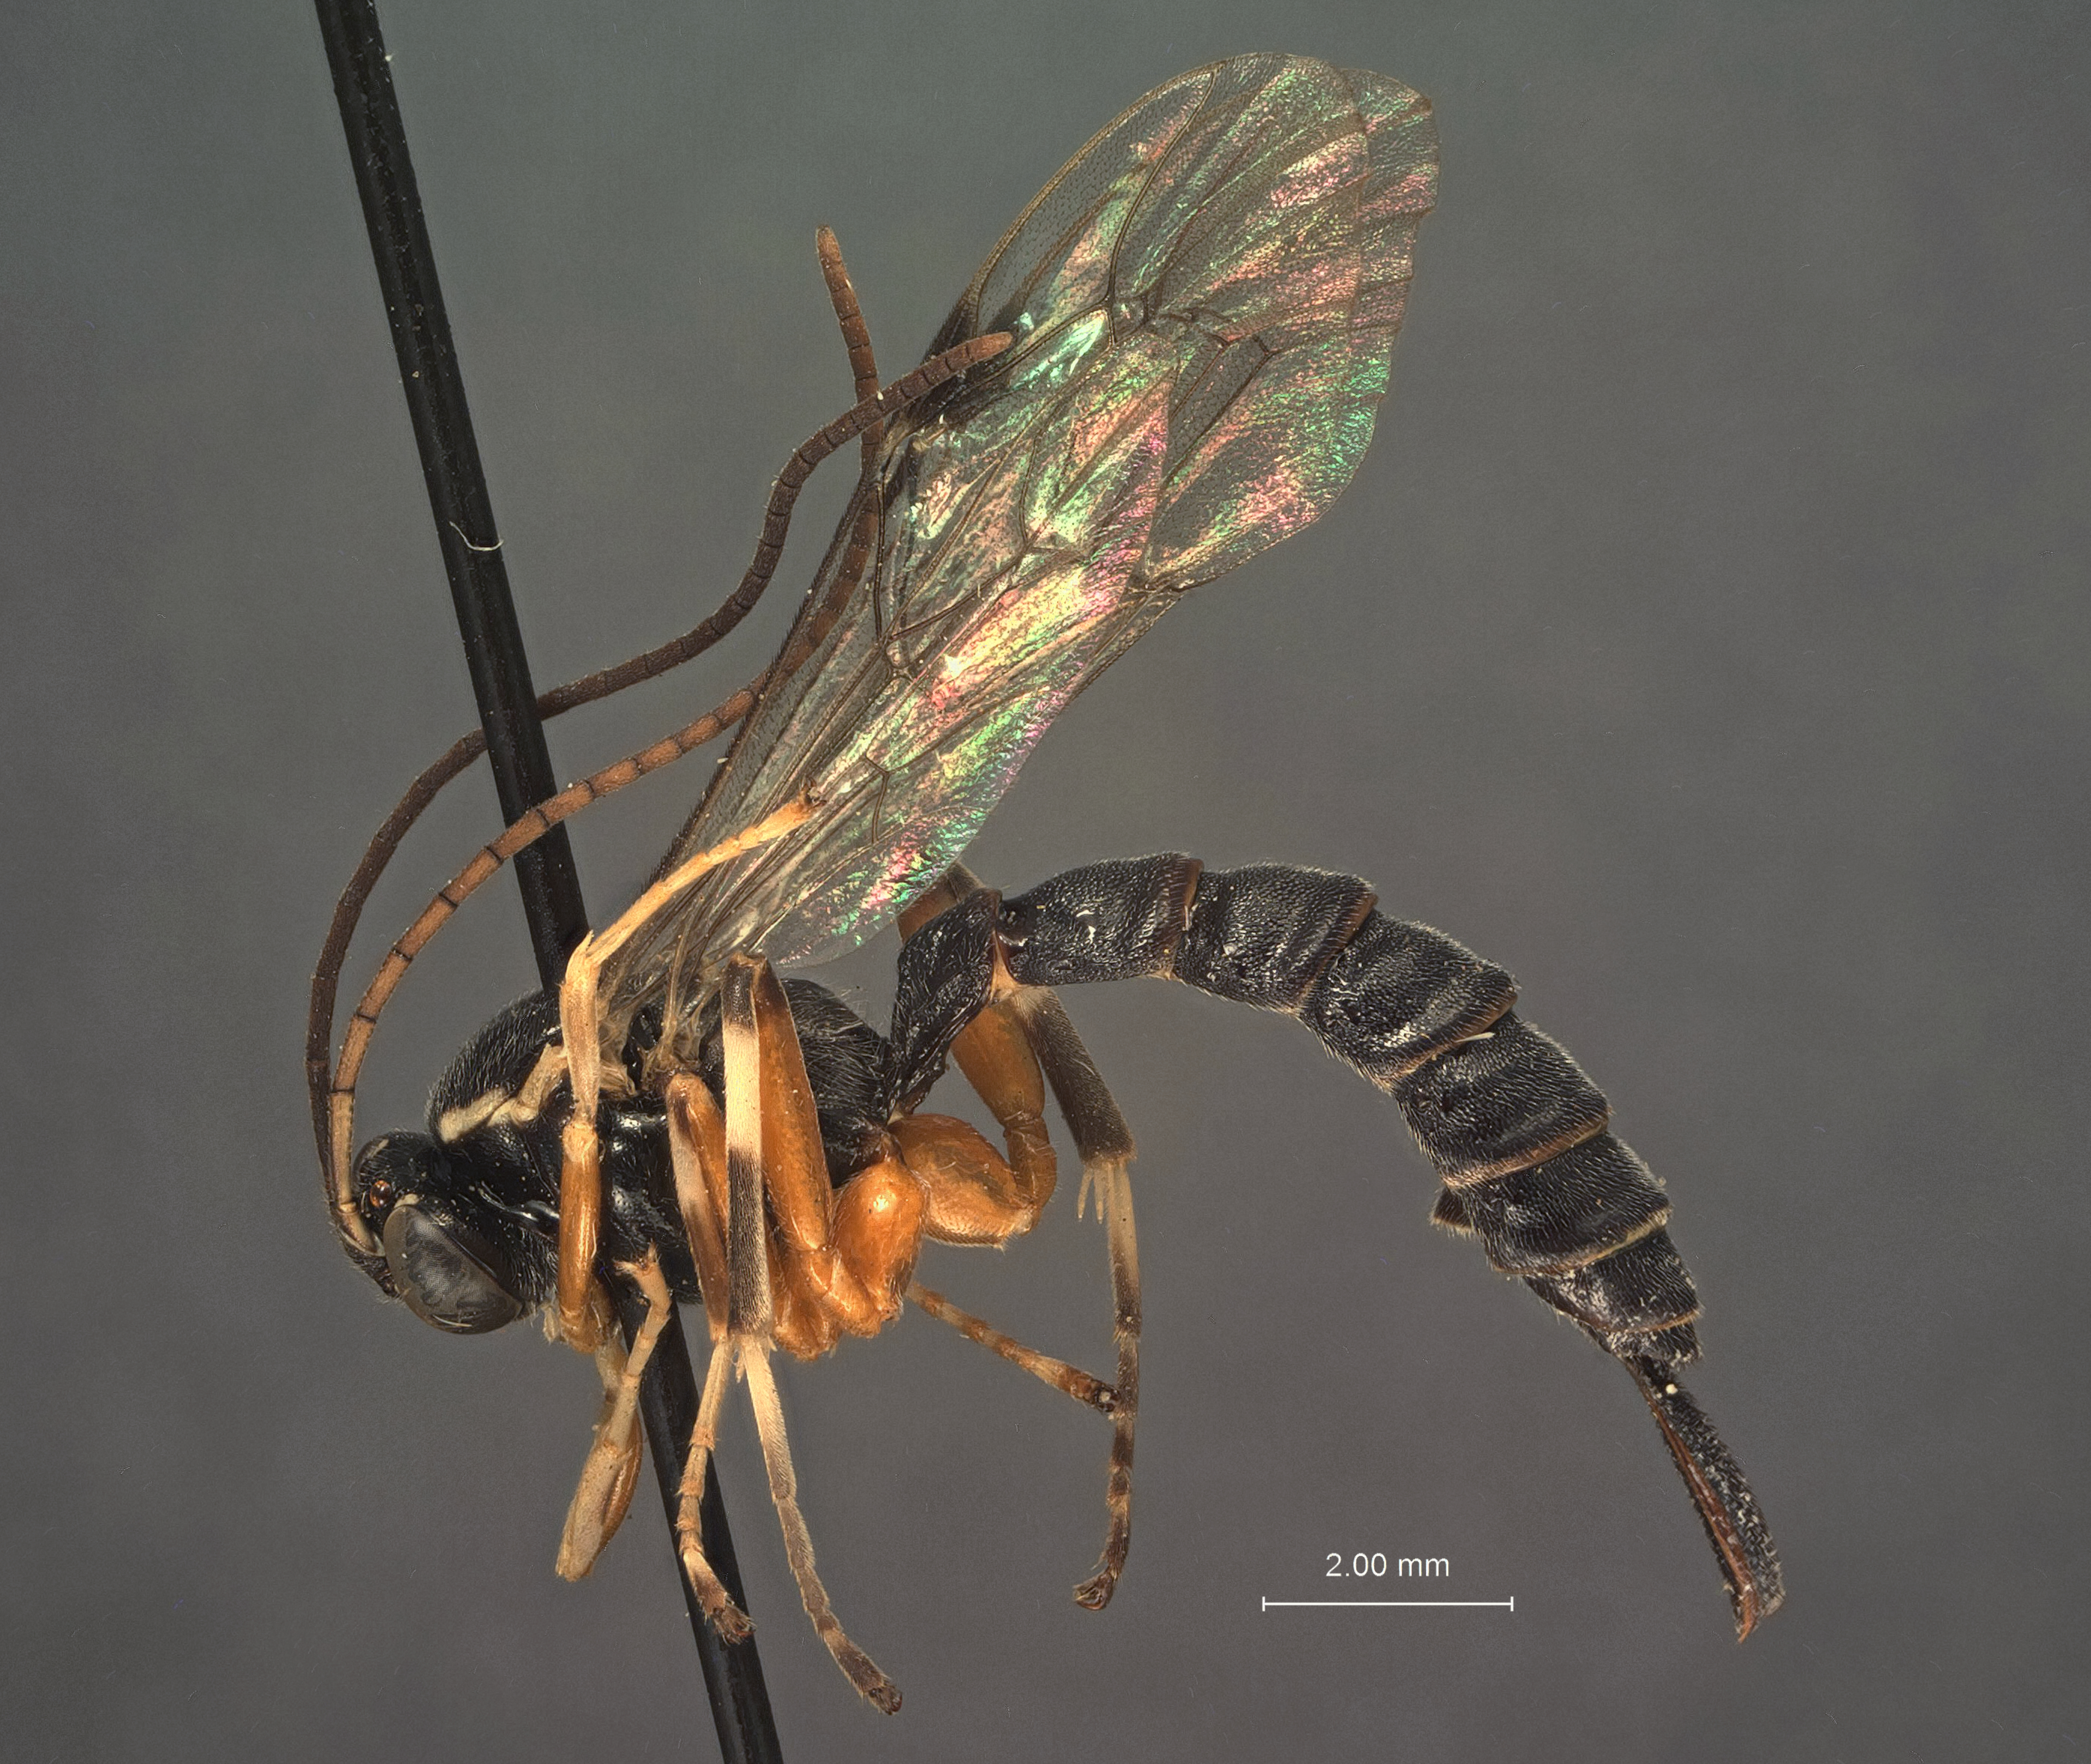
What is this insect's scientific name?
Apechthis pacificus
